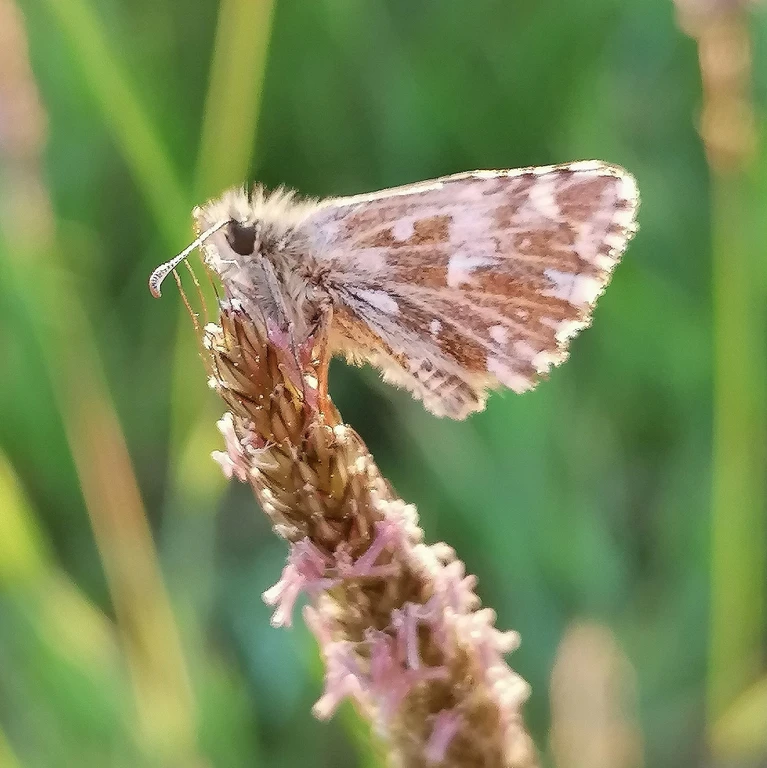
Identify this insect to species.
Pyrgus malvae
